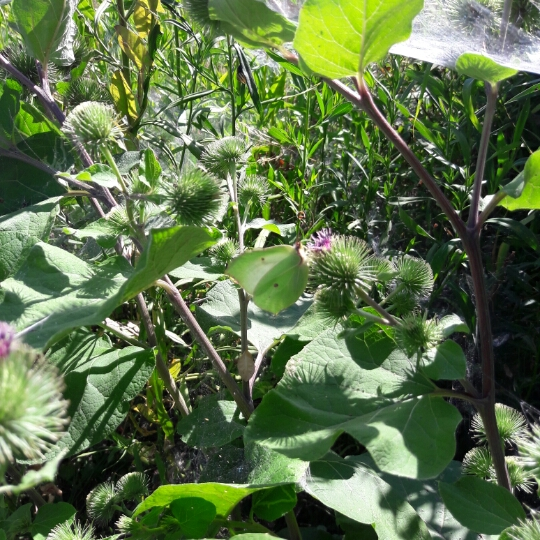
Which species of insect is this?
Gonepteryx rhamni
